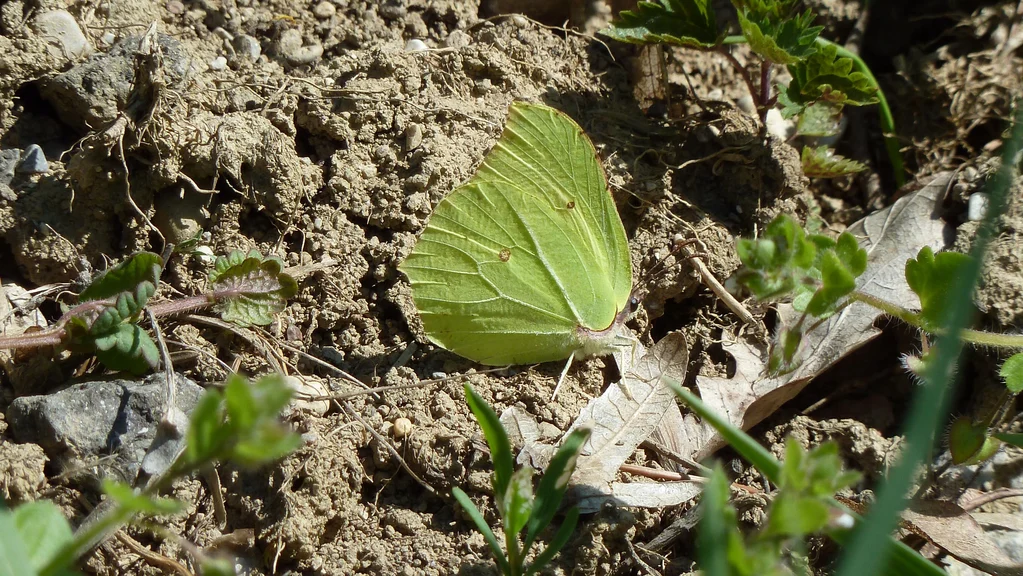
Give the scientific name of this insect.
Gonepteryx rhamni
